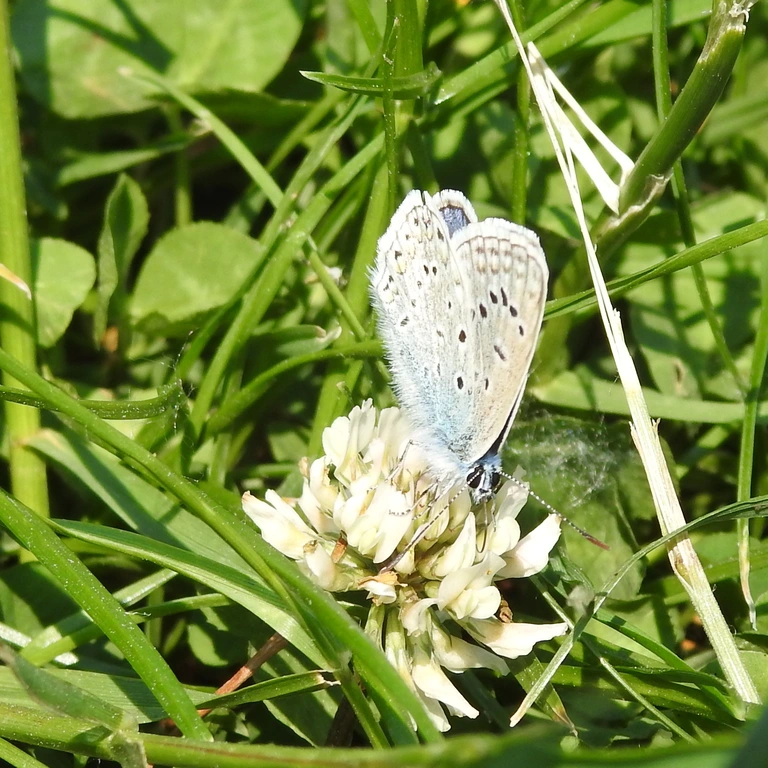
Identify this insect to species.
Polyommatus icarus
